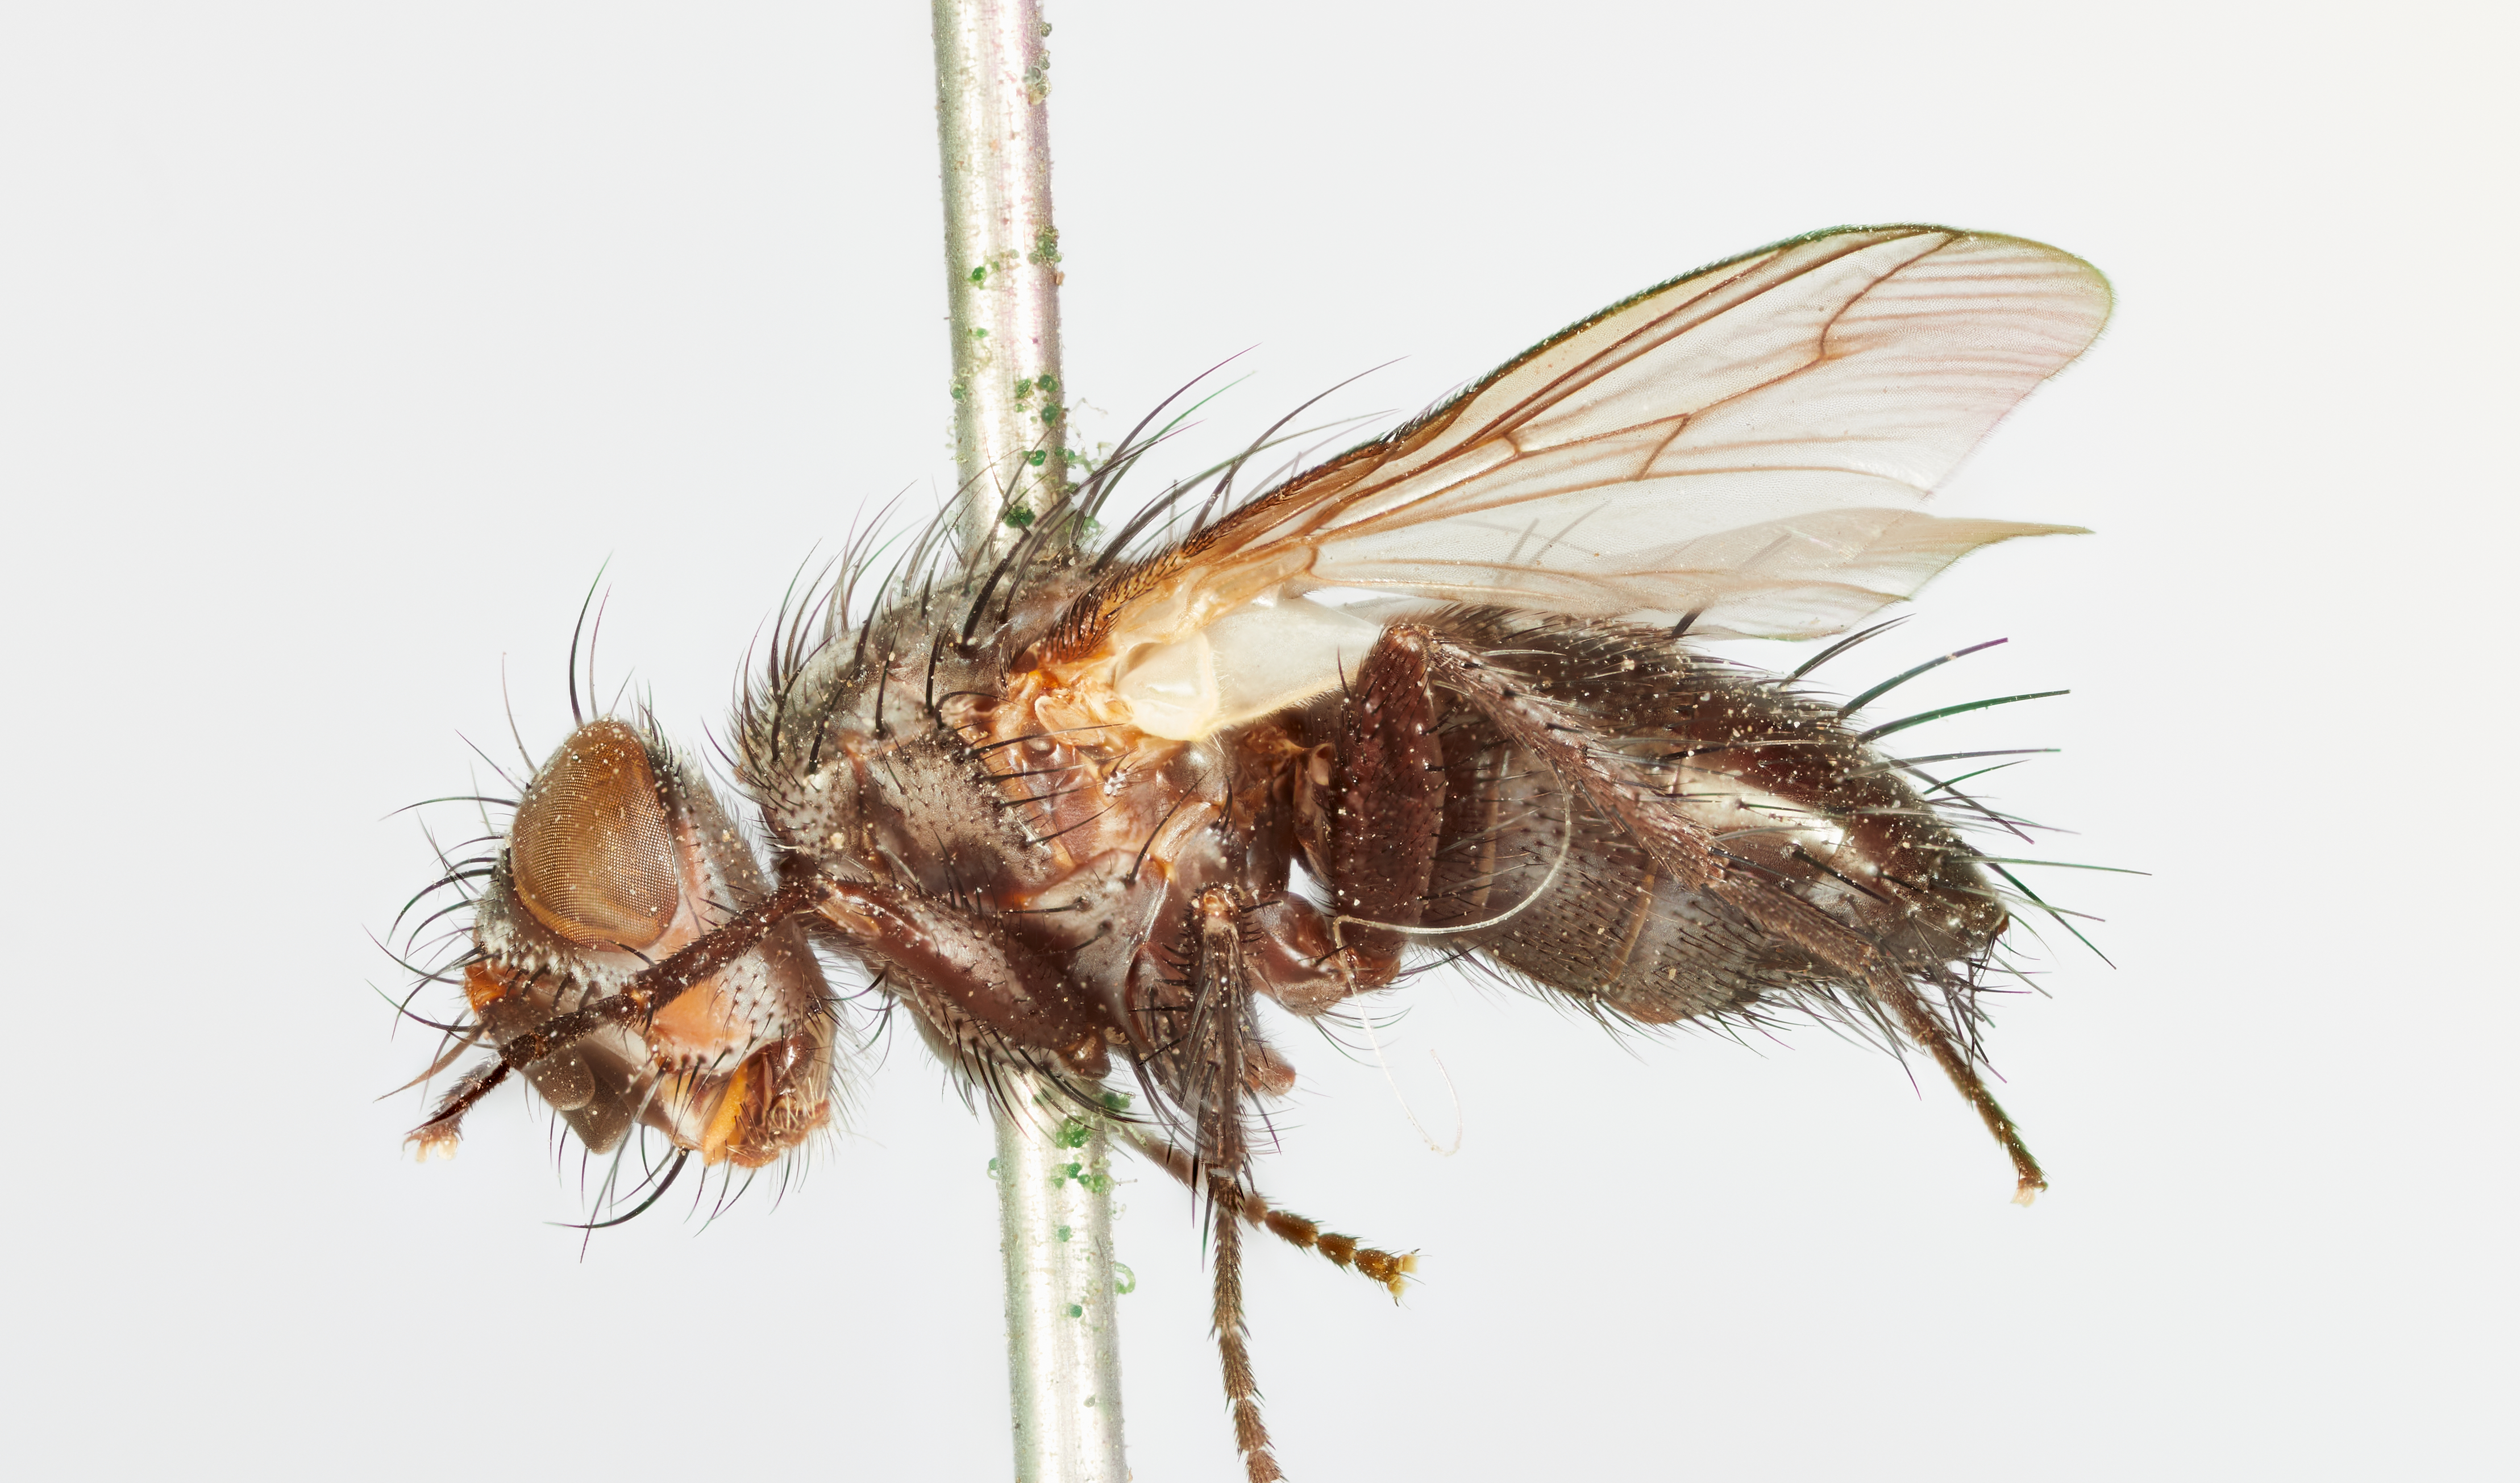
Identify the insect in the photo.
Paraplagia erucicola
